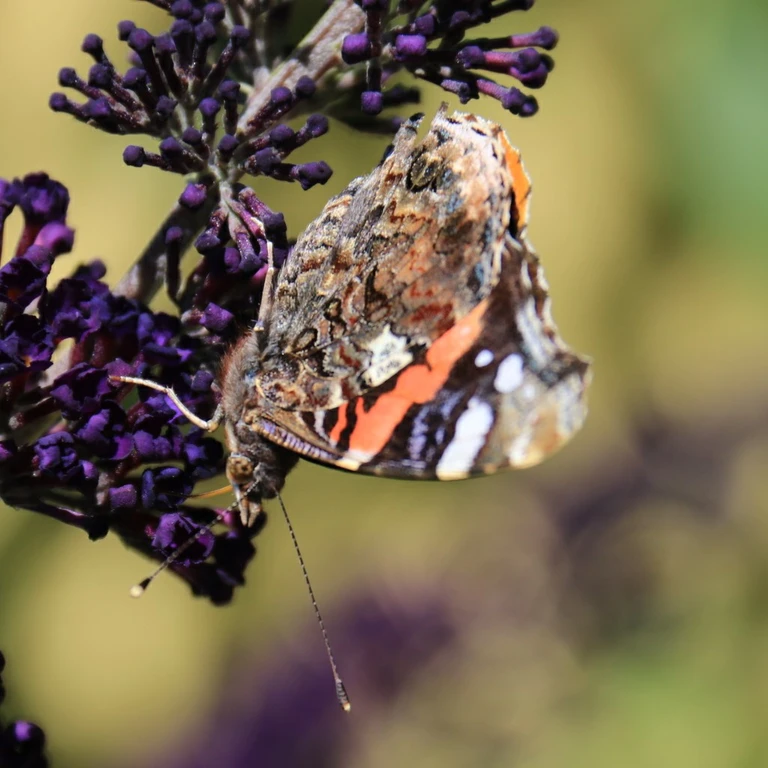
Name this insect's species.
Vanessa atalanta
